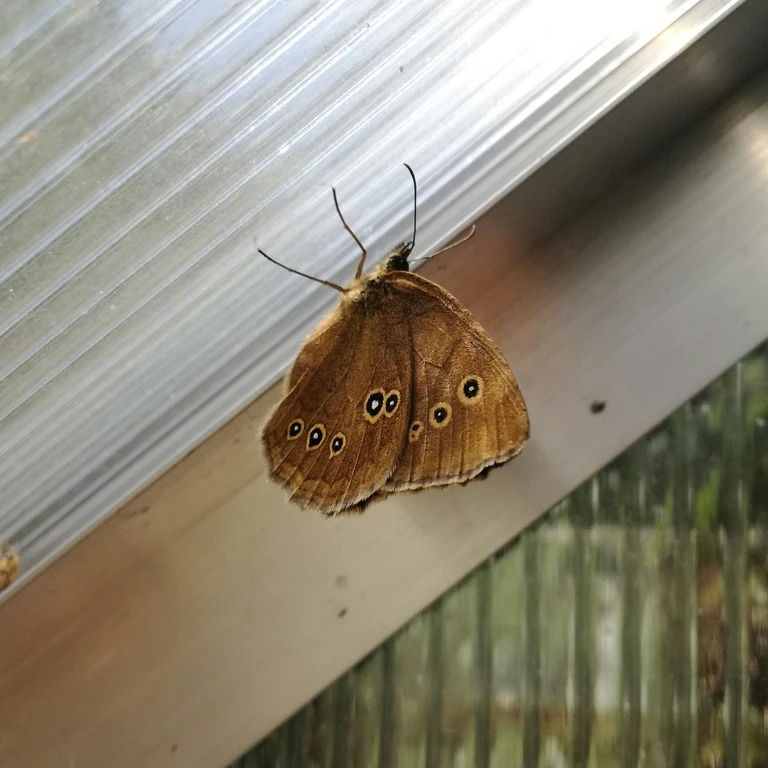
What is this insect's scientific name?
Aphantopus hyperantus
